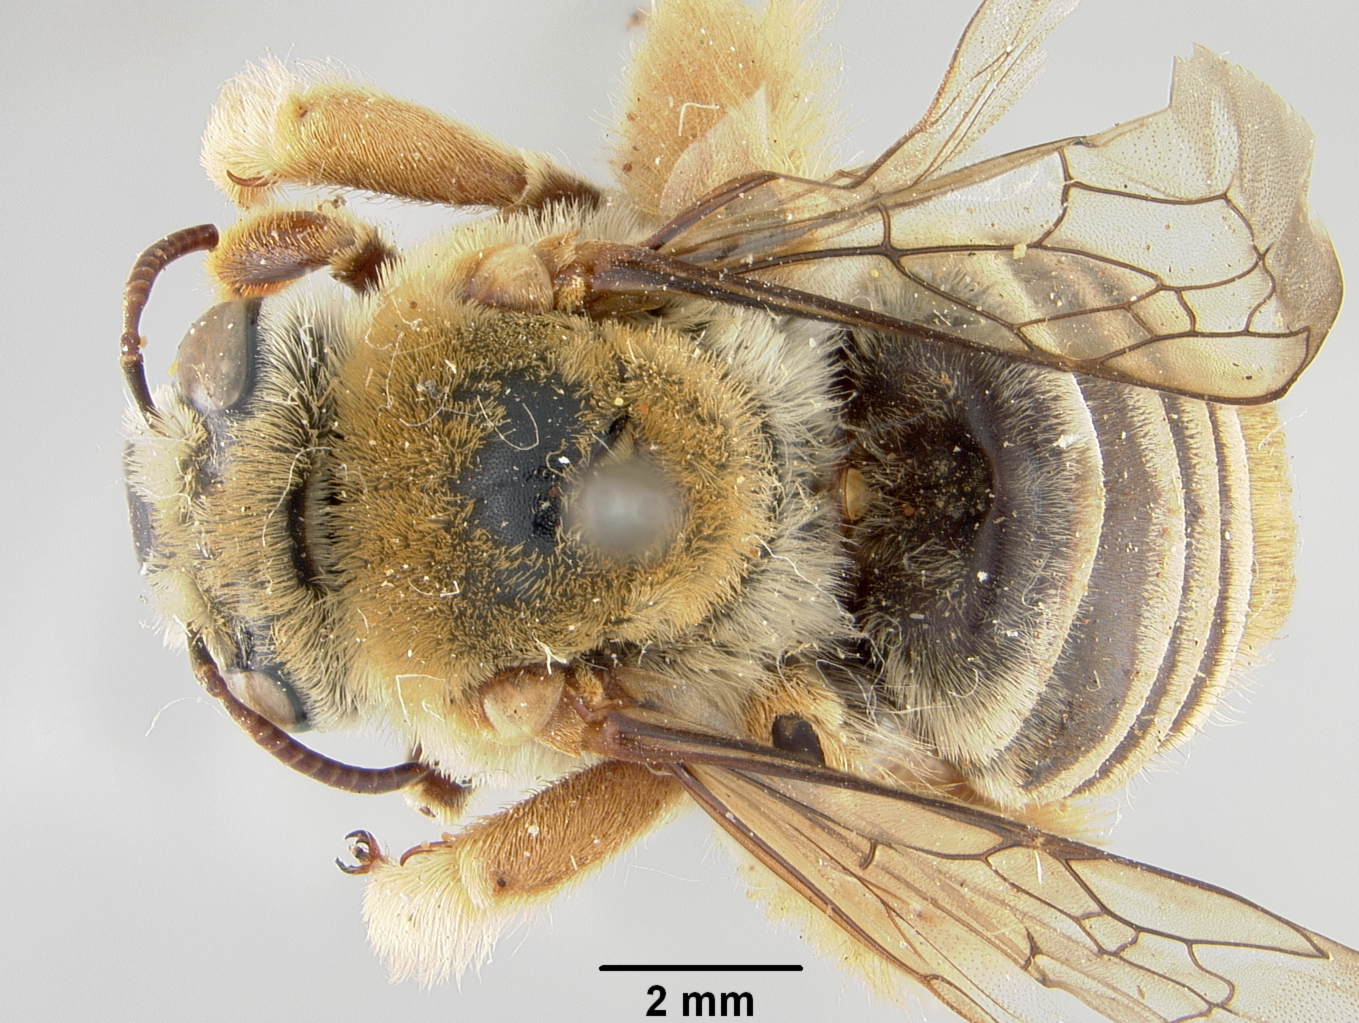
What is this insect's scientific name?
Diadasia australis
